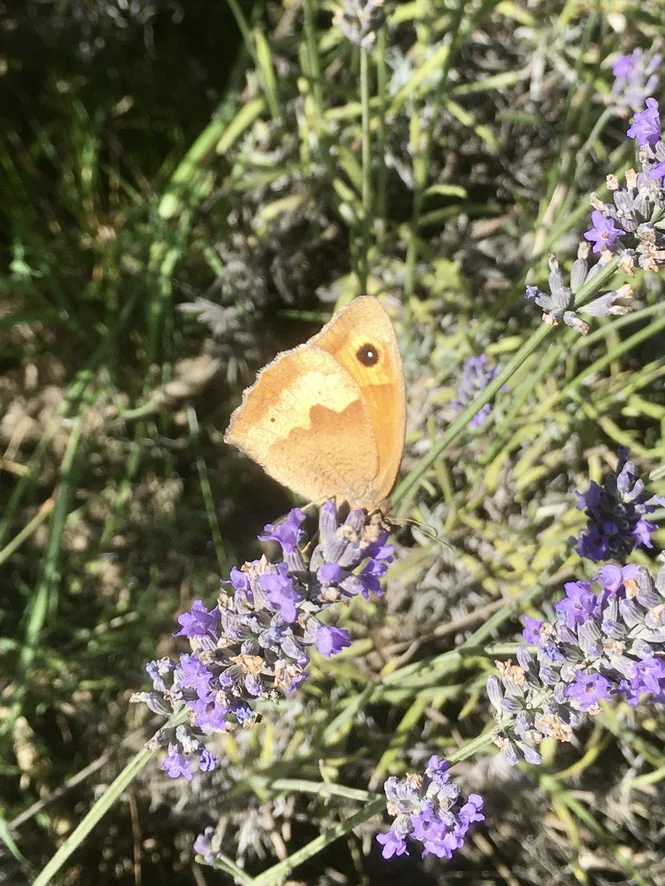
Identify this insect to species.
Maniola jurtina
